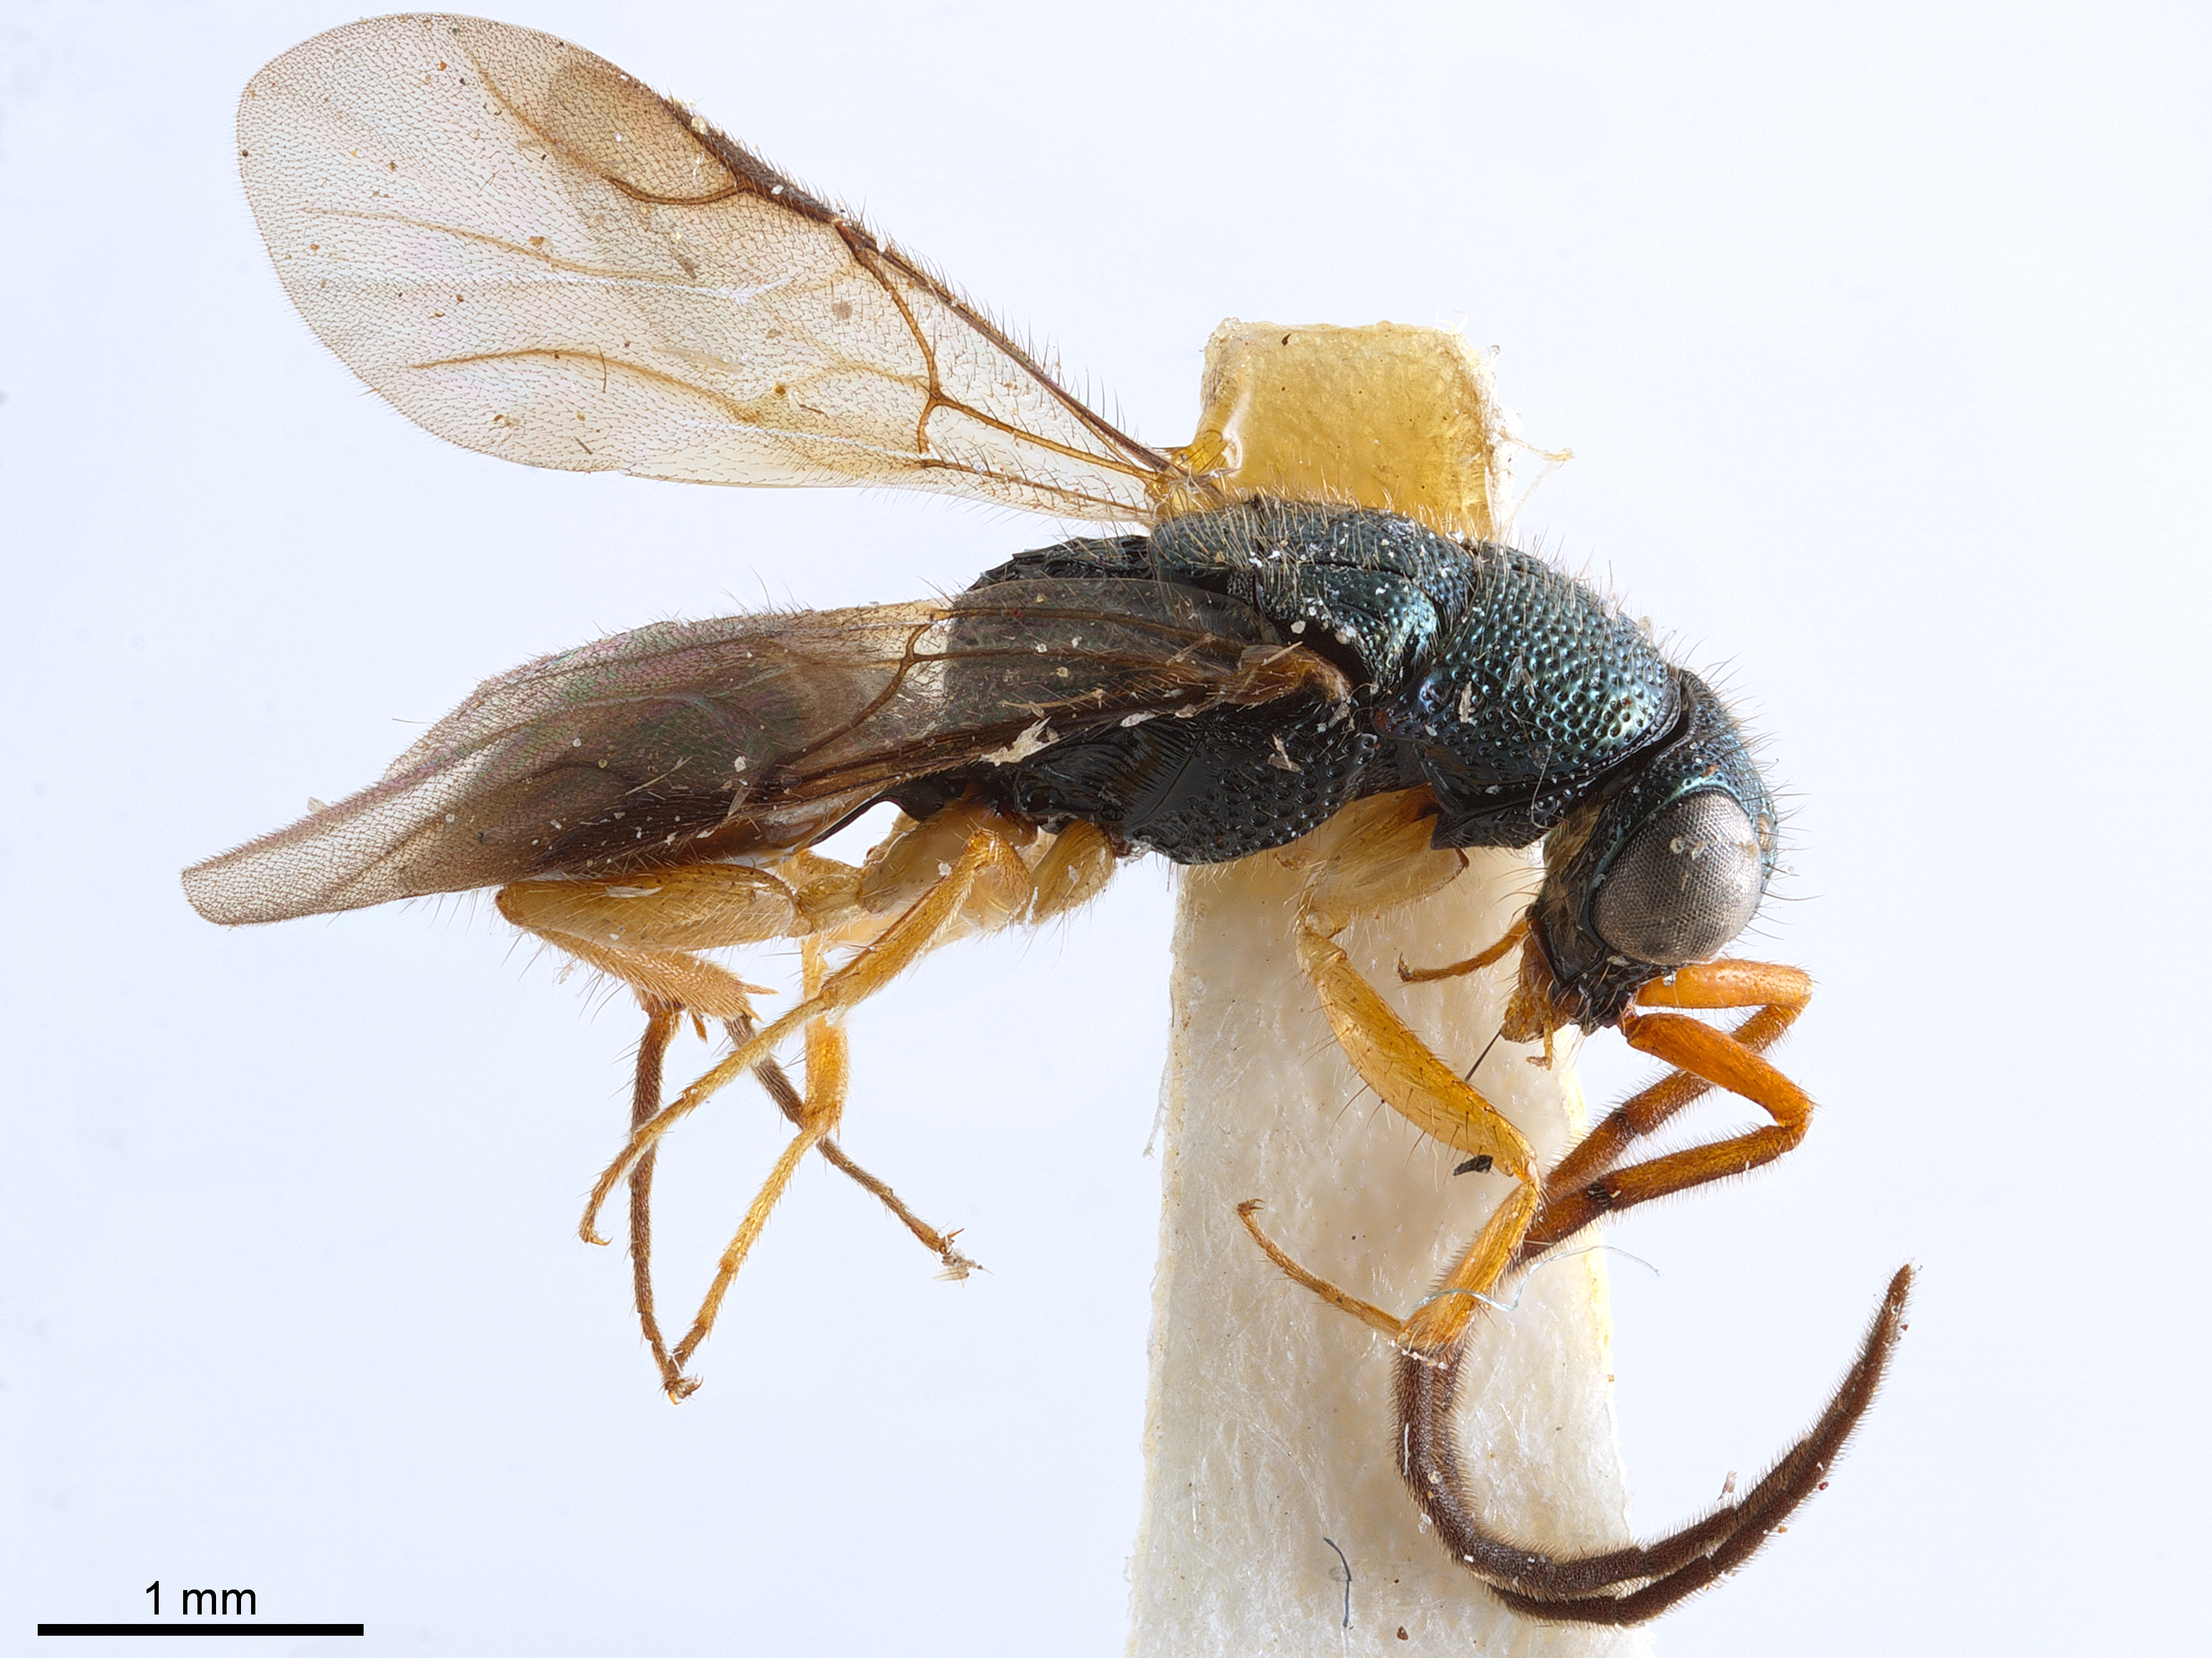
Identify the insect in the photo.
Cladobethylus ceylonicus
